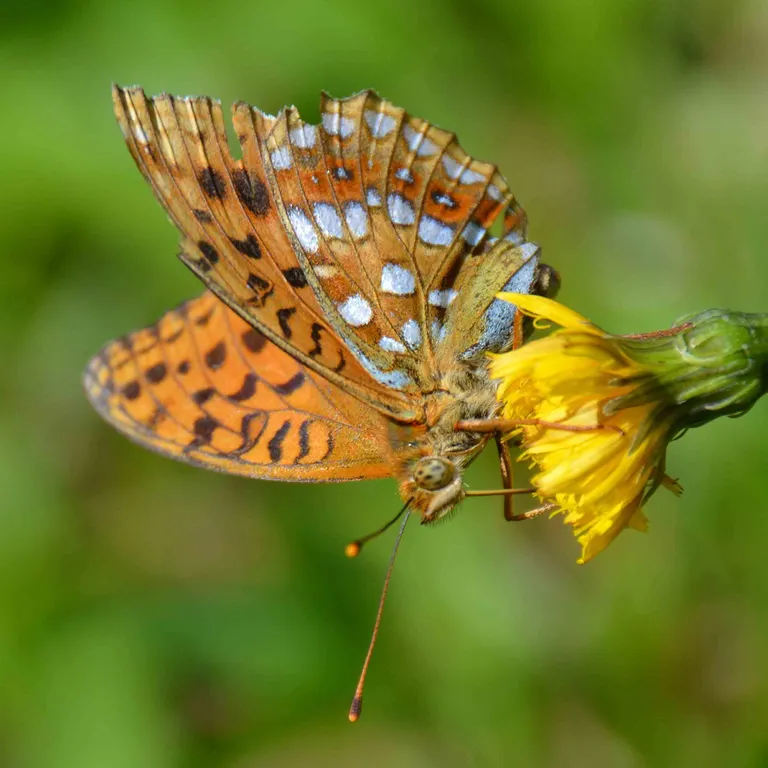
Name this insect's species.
Fabriciana adippe
